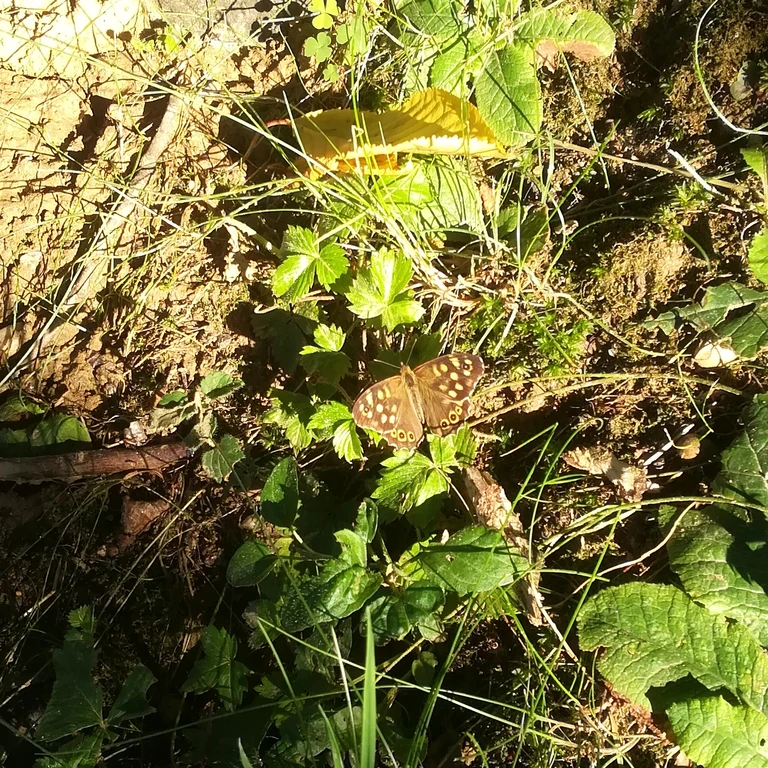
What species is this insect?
Pararge aegeria
